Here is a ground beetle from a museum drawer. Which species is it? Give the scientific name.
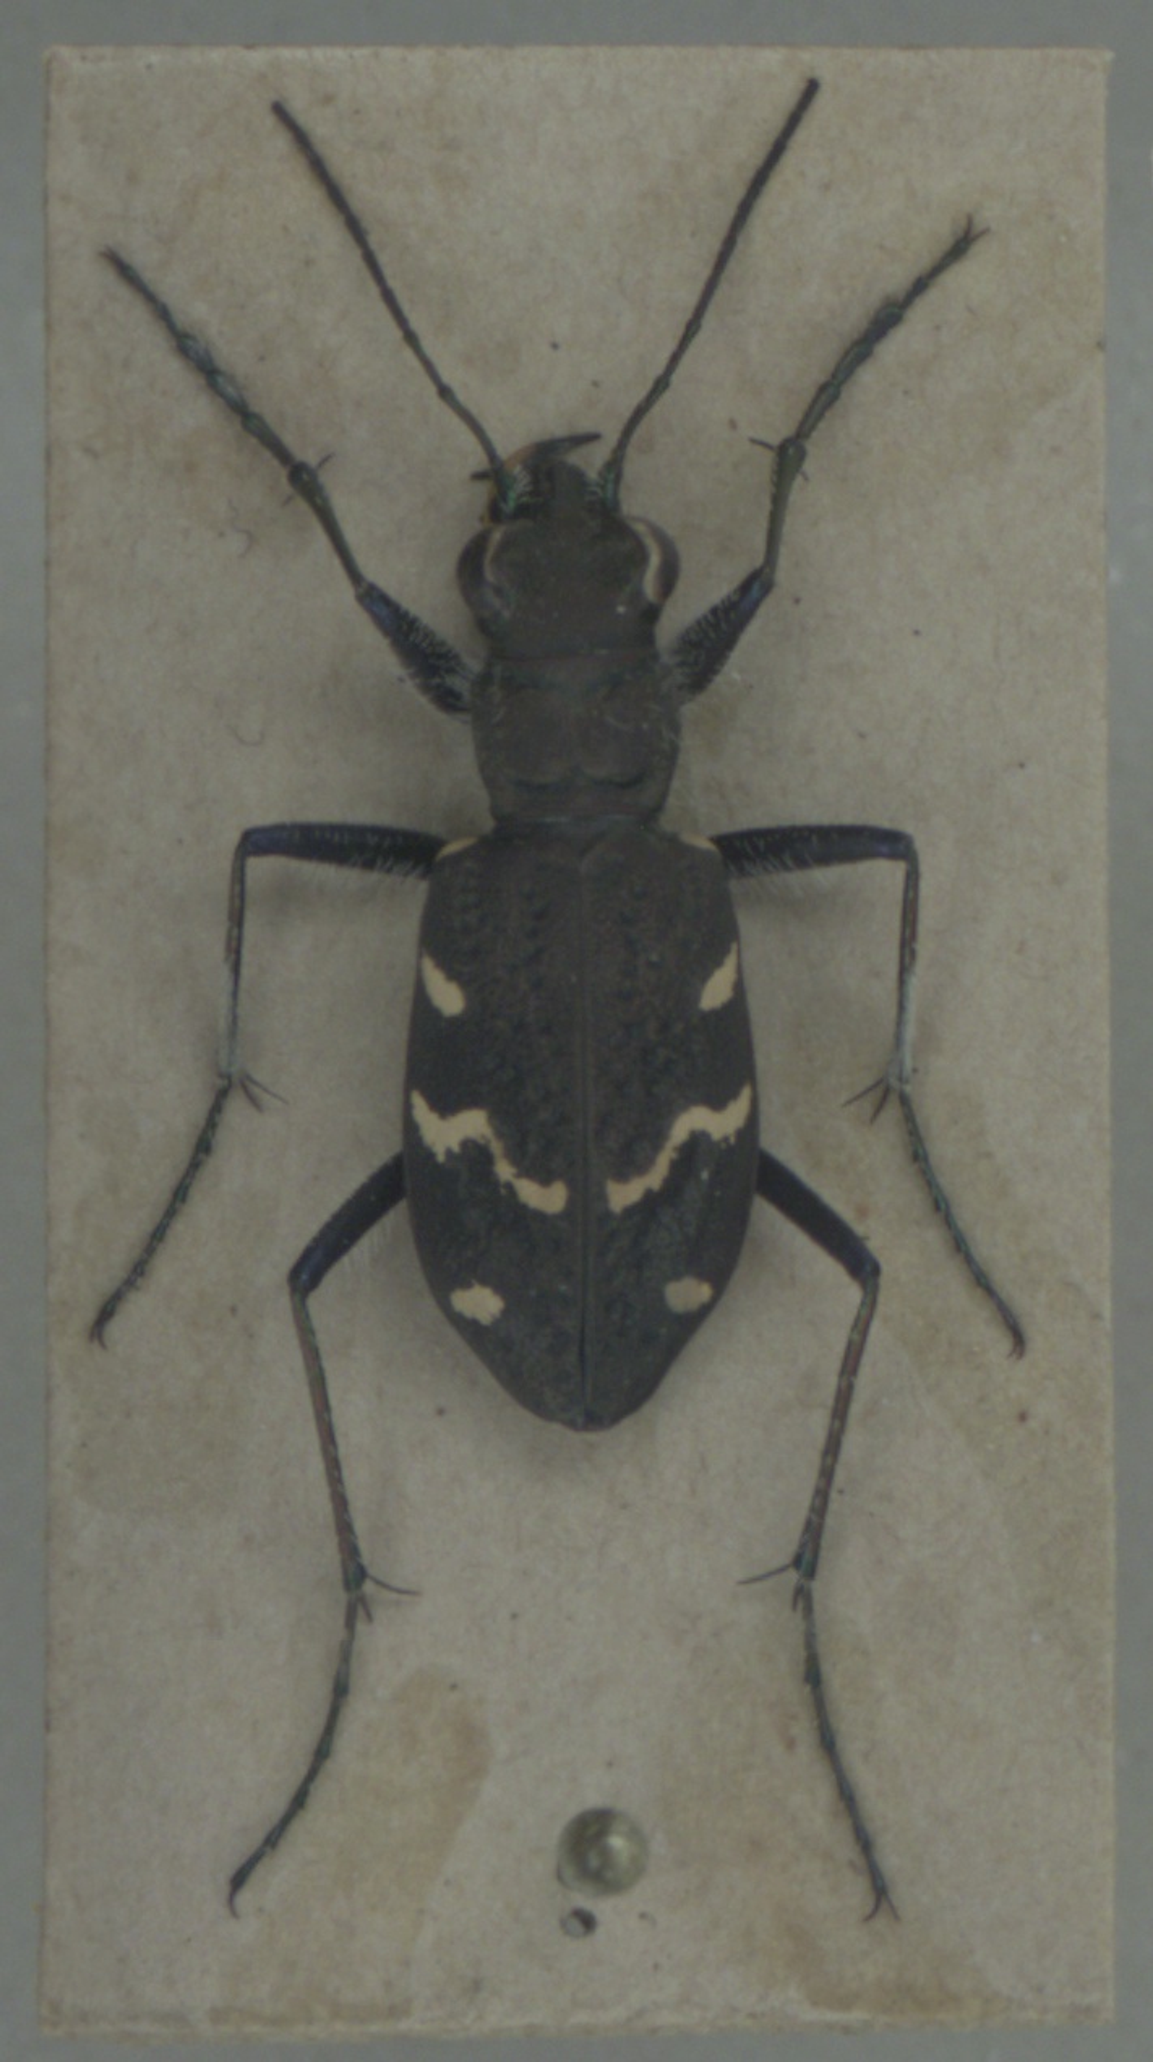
Cicindela sylvatica
